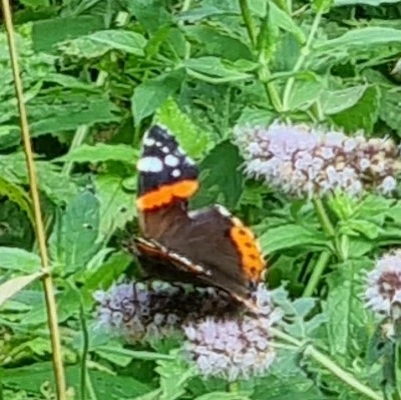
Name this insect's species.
Vanessa atalanta
